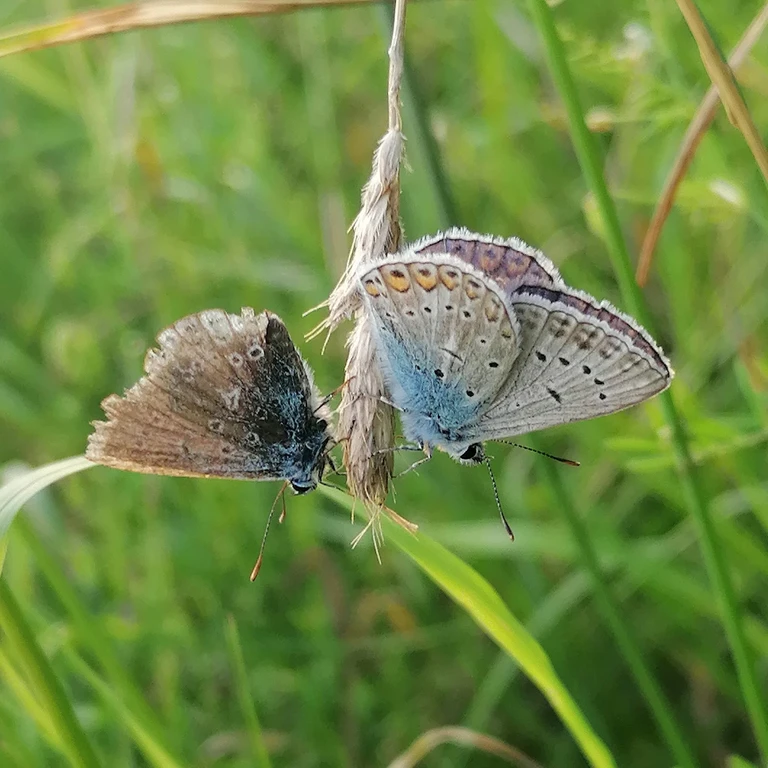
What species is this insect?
Polyommatus icarus
